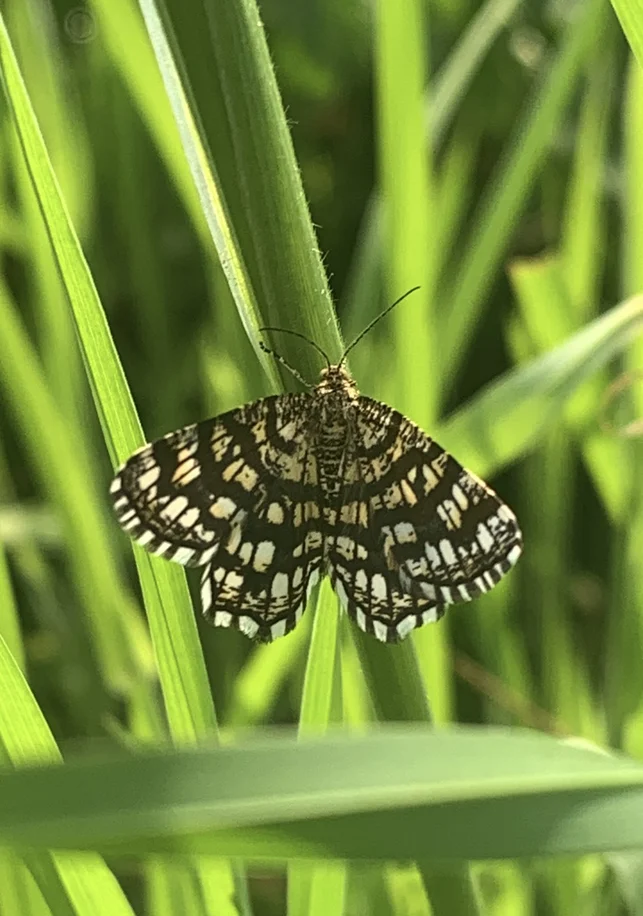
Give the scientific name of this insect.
Chiasmia clathrata
